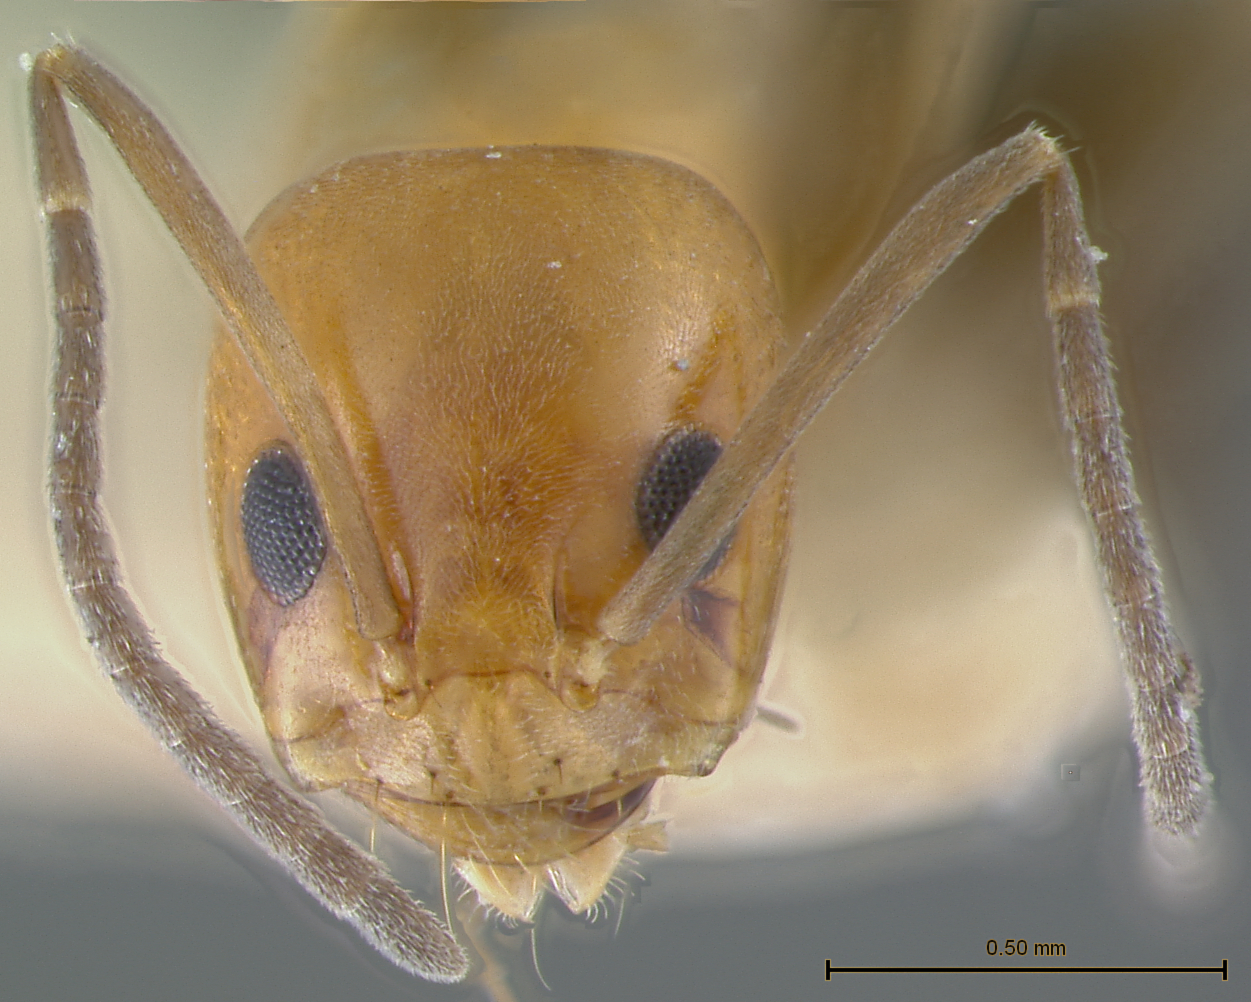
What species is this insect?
Dorymyrmex pyramicus
